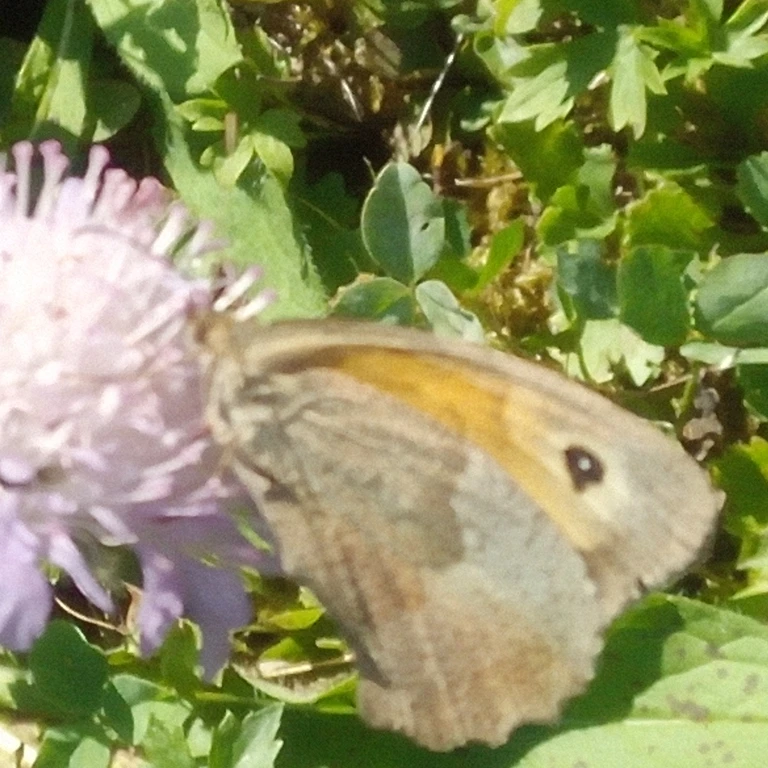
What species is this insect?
Maniola jurtina
